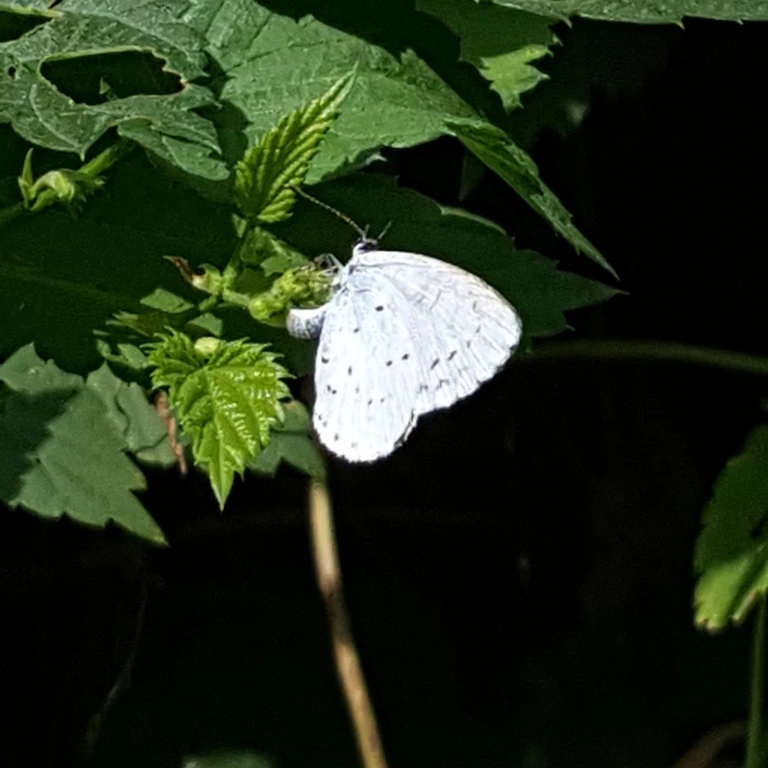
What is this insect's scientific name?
Celastrina argiolus
